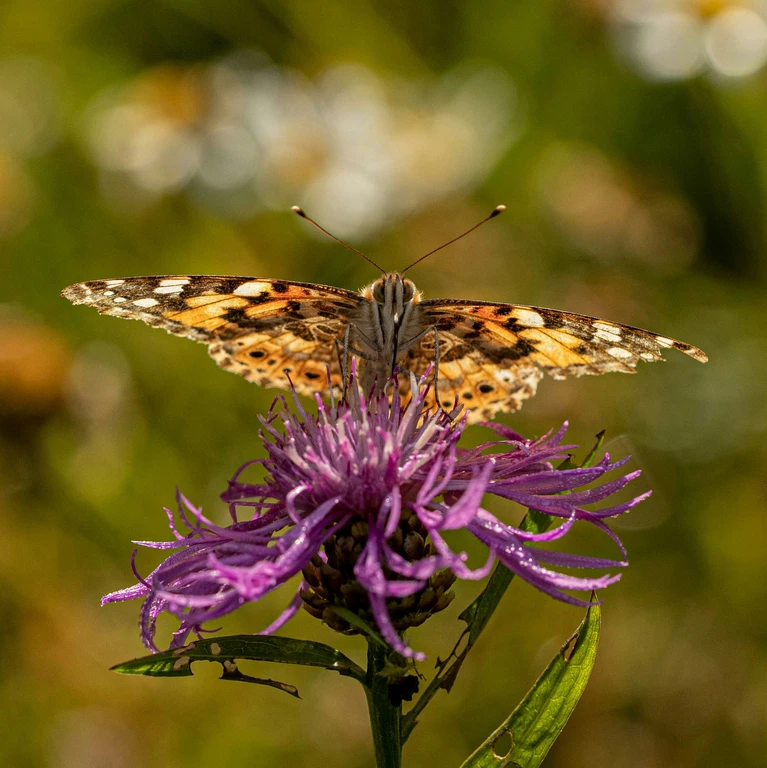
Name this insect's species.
Vanessa cardui
